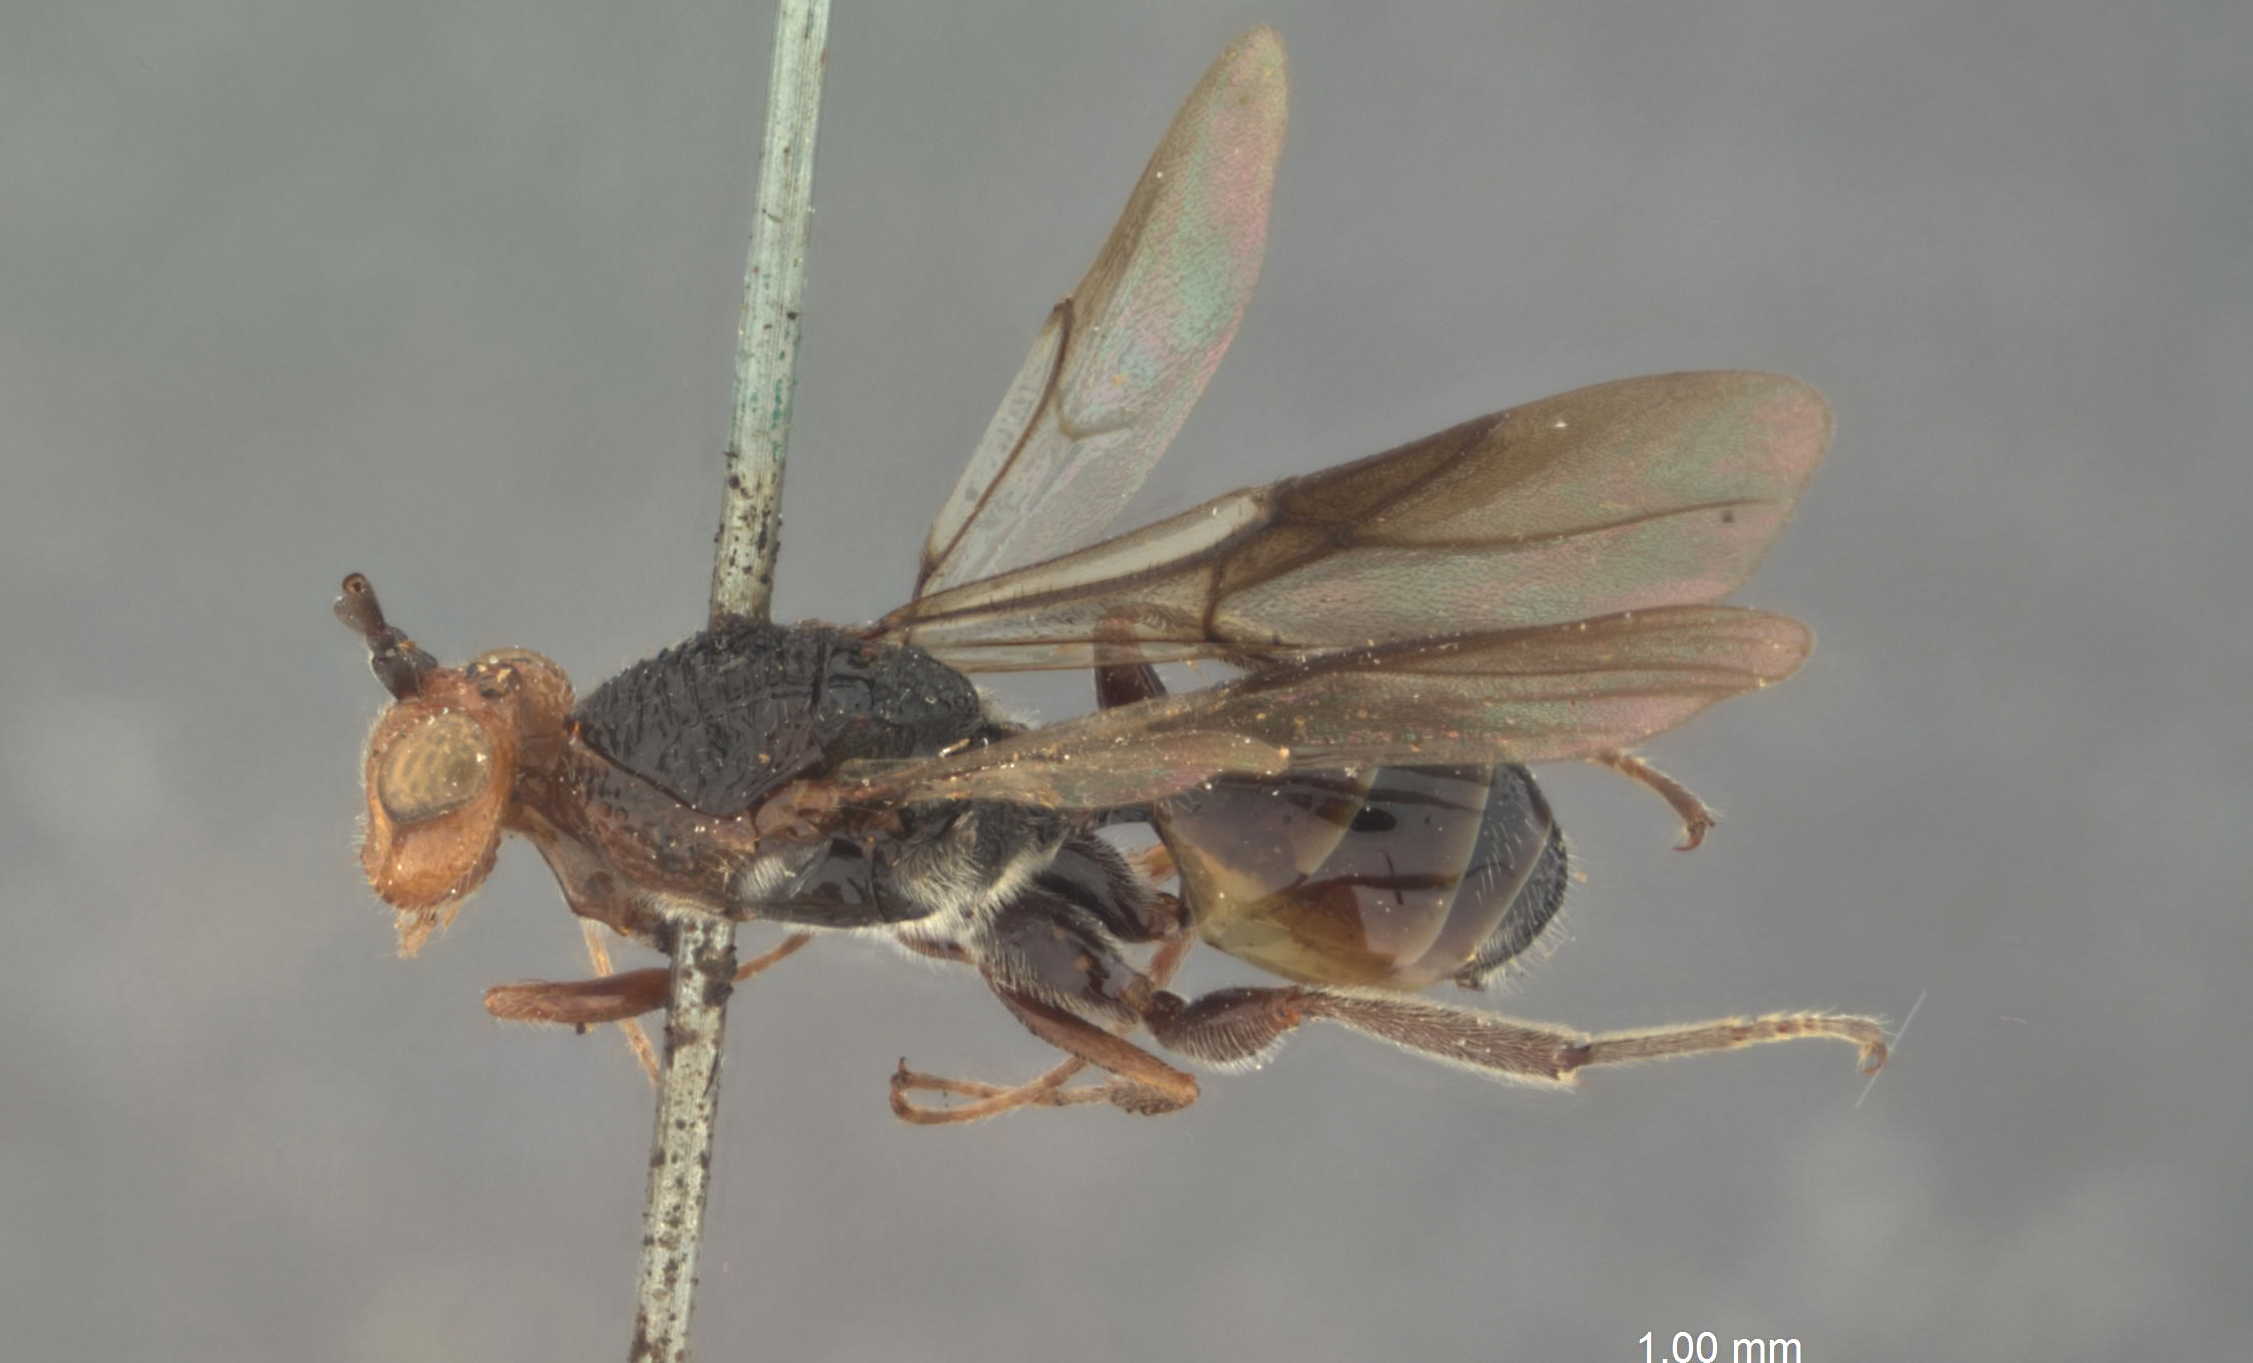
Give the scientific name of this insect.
Allocynips ruficeps
